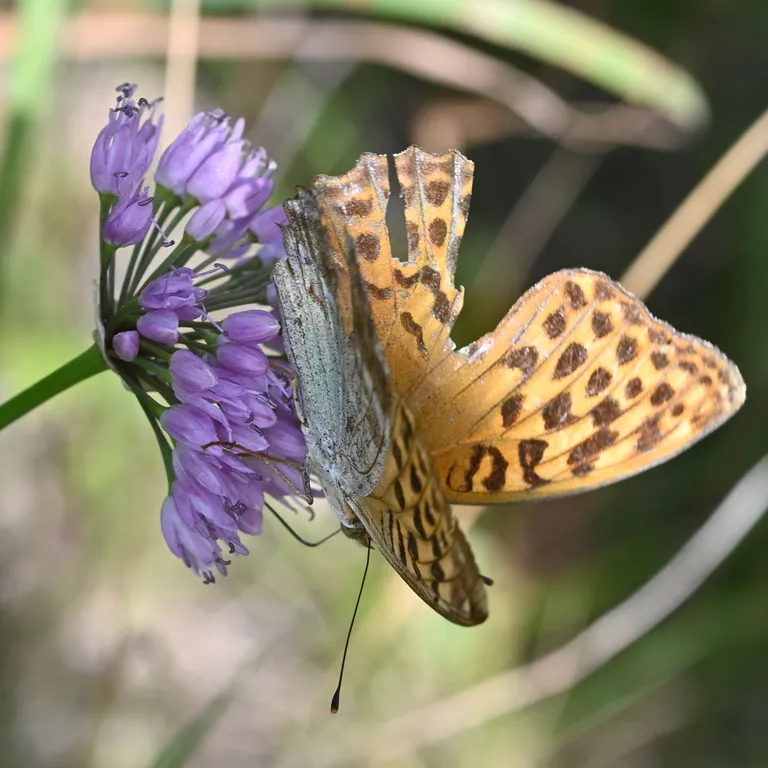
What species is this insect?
Argynnis paphia
